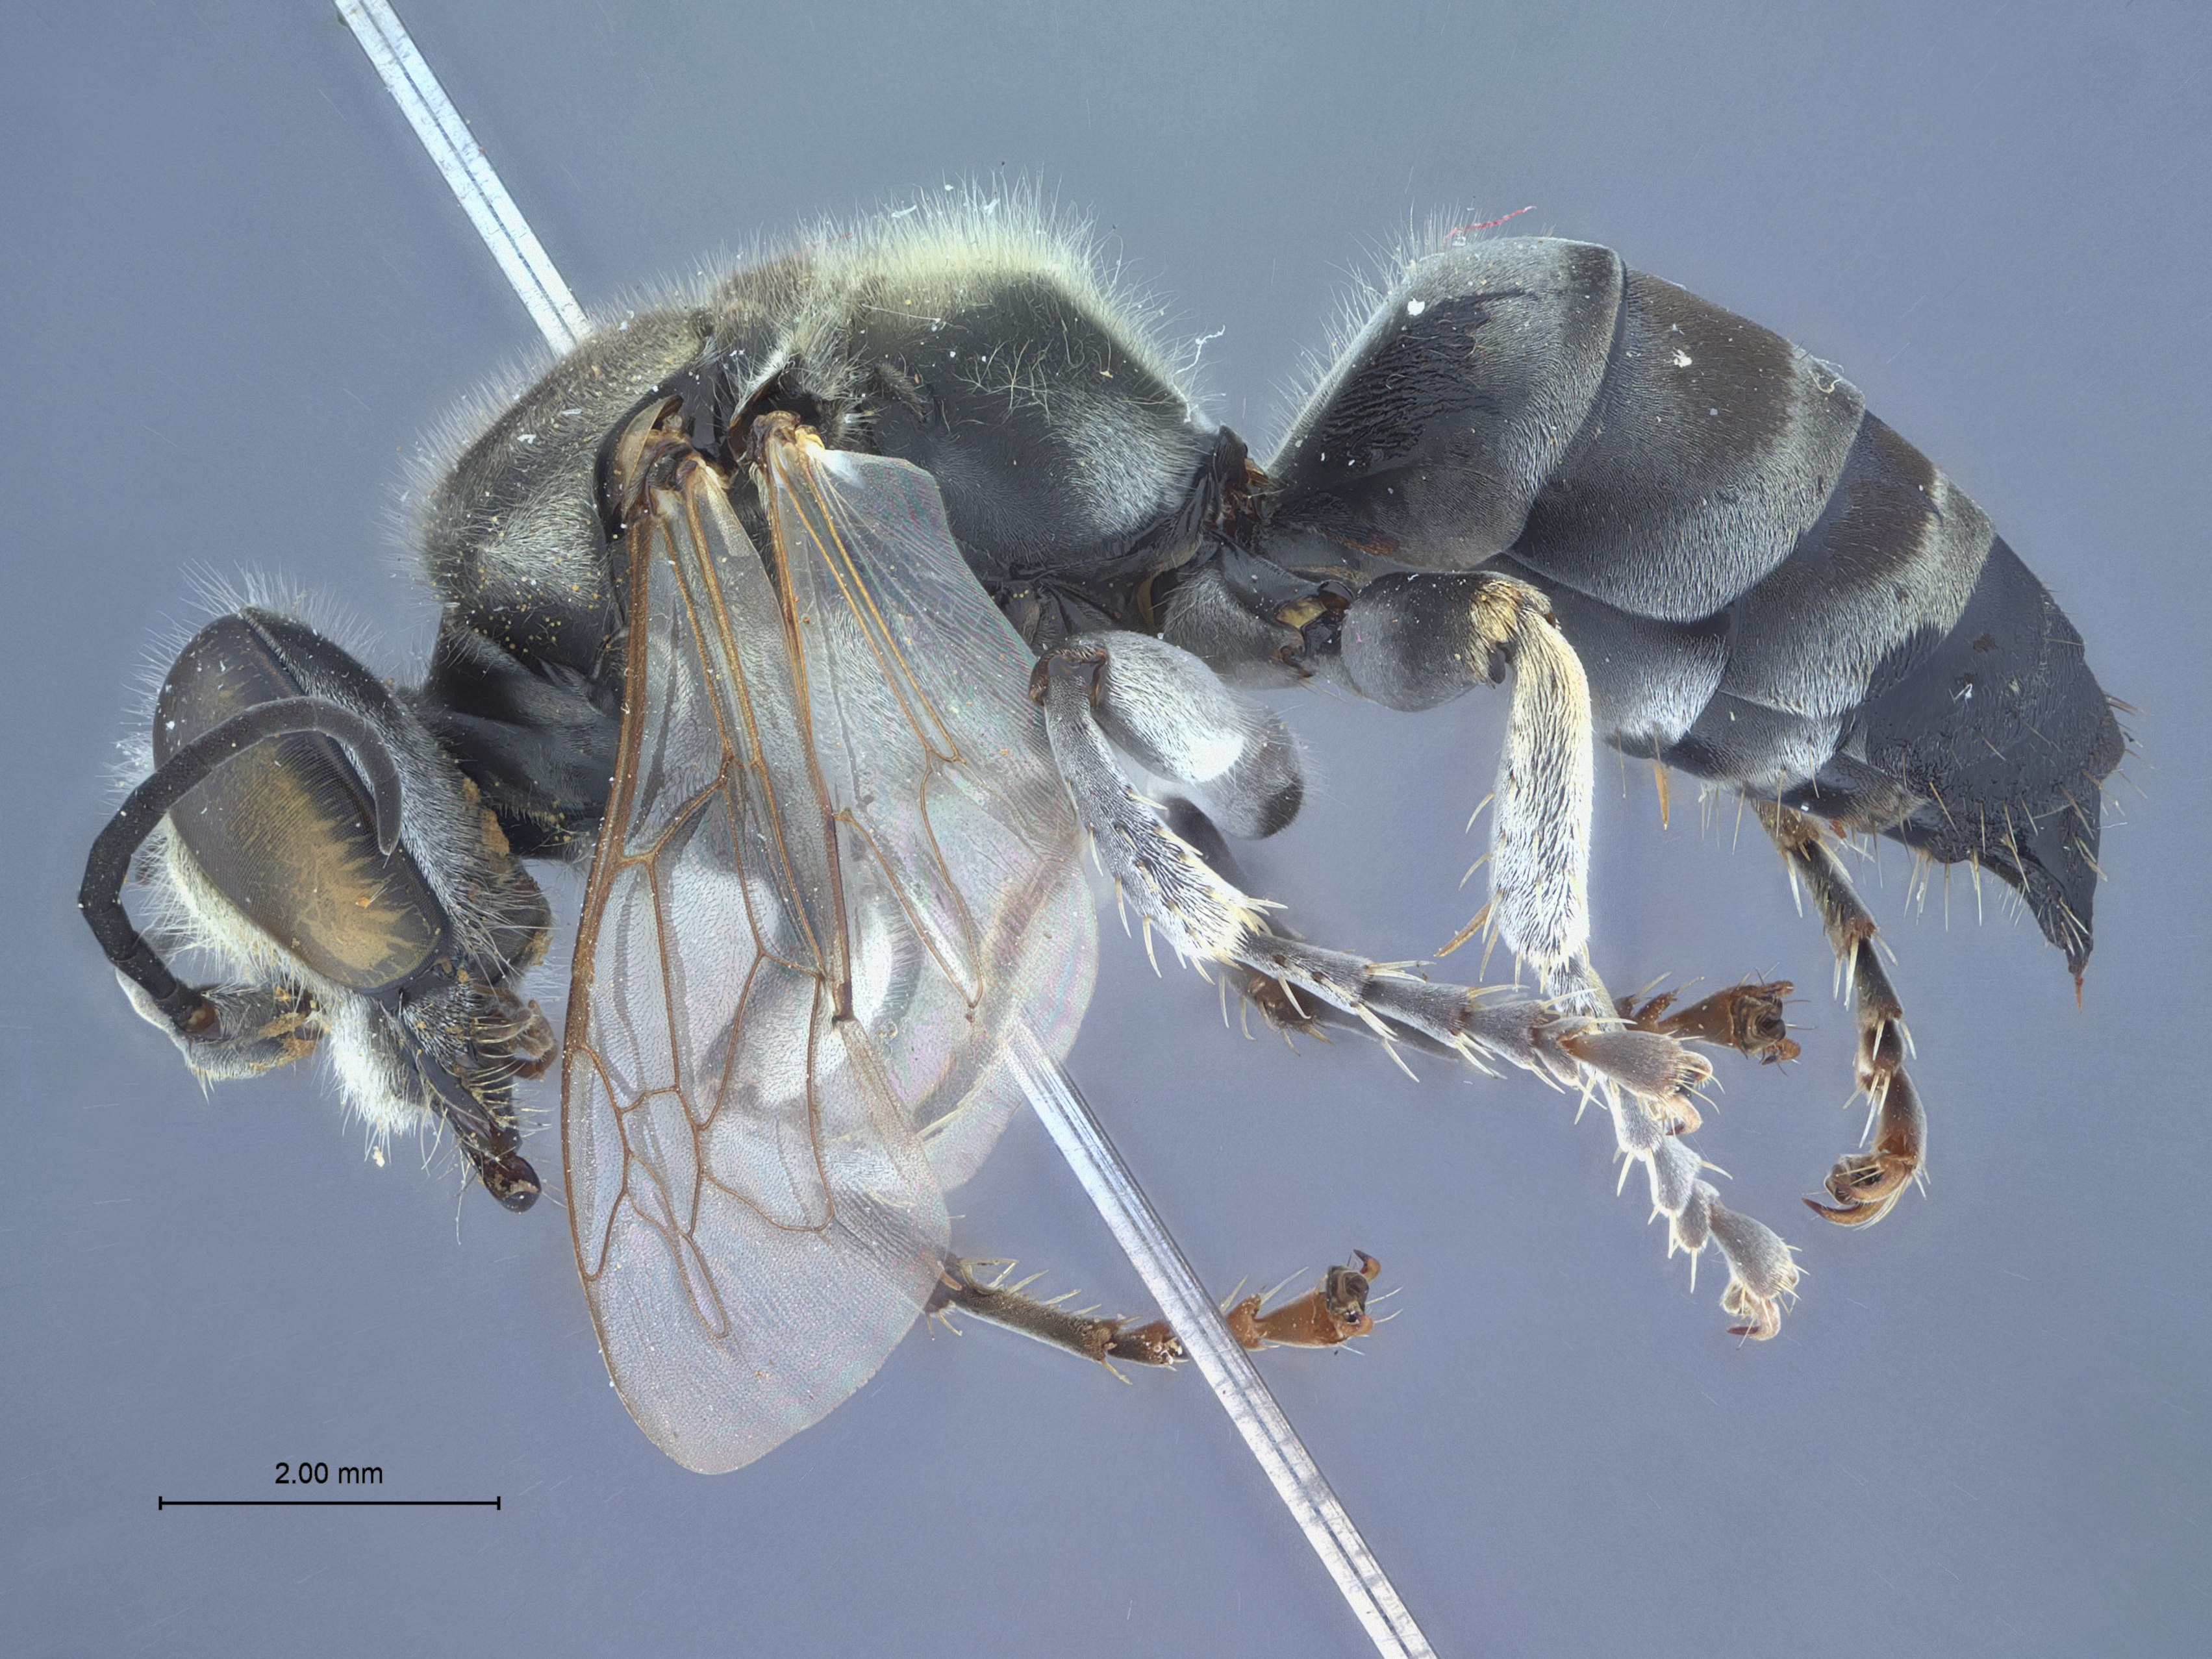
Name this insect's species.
Tachytes hengchunensis
